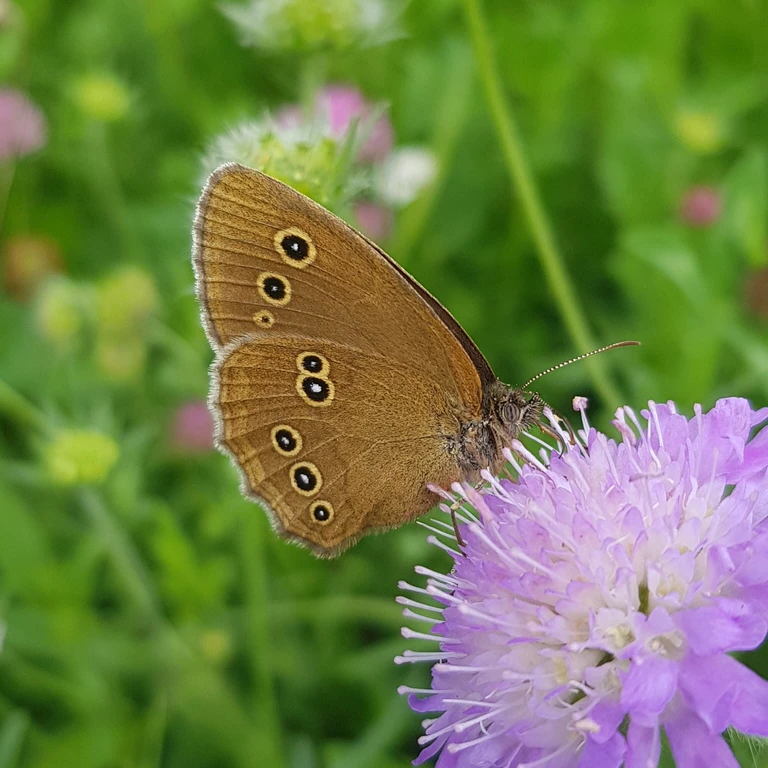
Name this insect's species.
Aphantopus hyperantus
